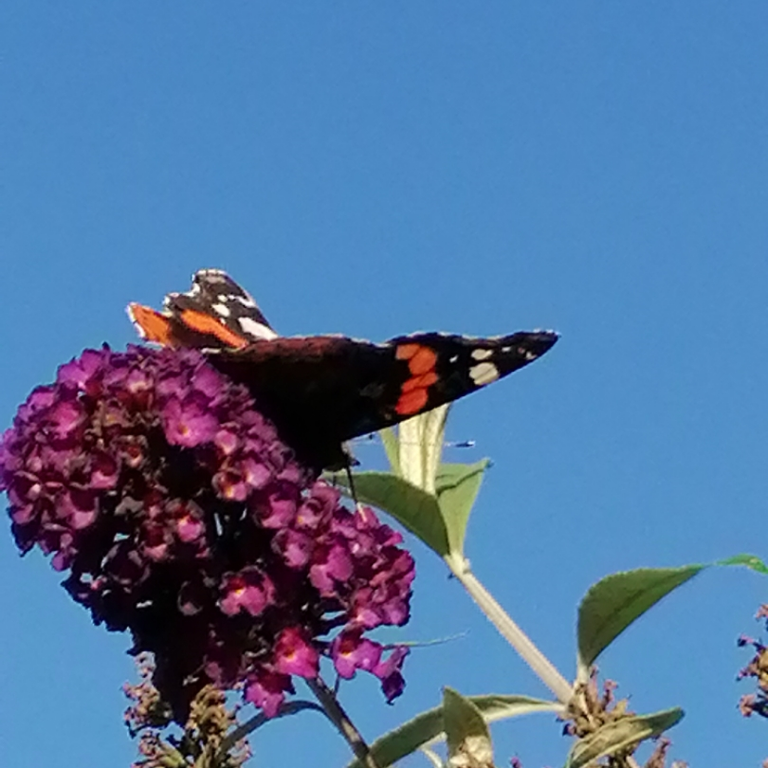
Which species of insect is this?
Vanessa atalanta
